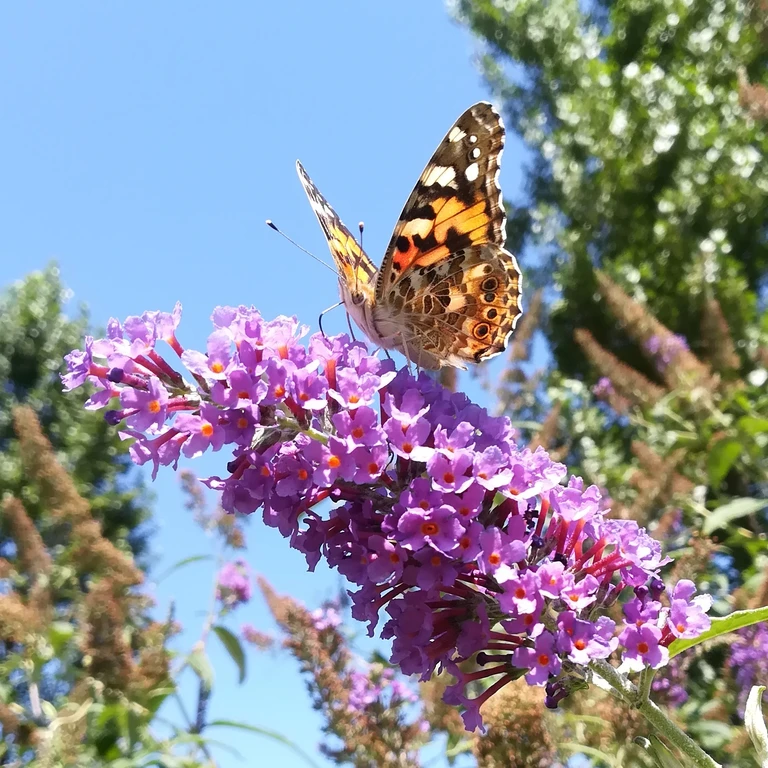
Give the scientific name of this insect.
Vanessa cardui
